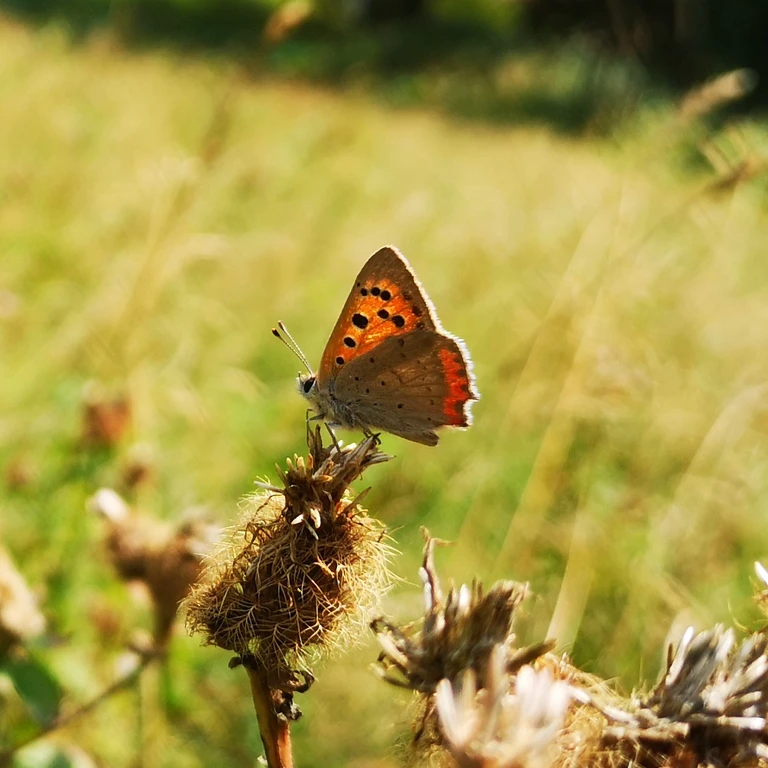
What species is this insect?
Lycaena phlaeas
